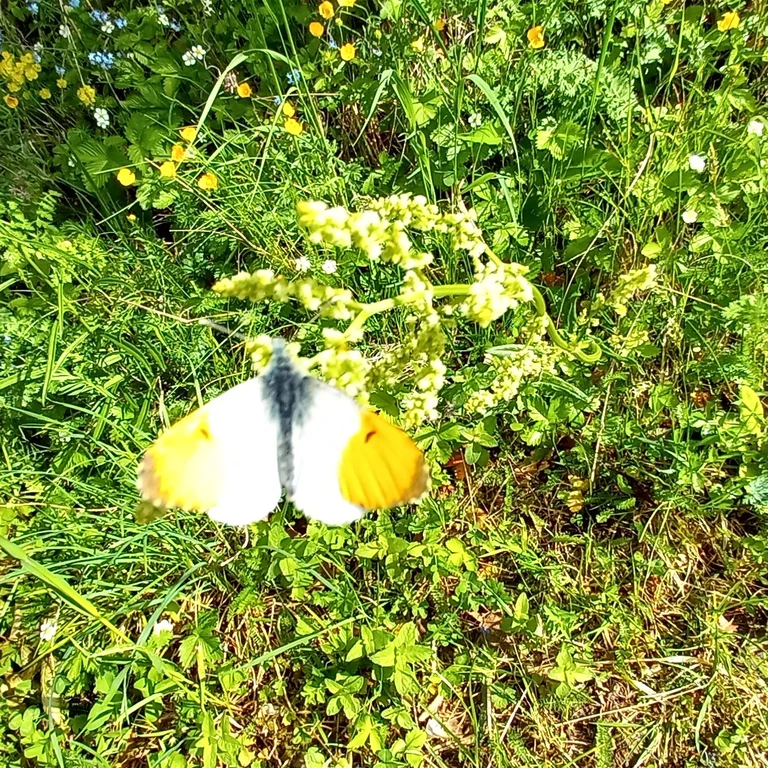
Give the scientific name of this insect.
Anthocharis cardamines
